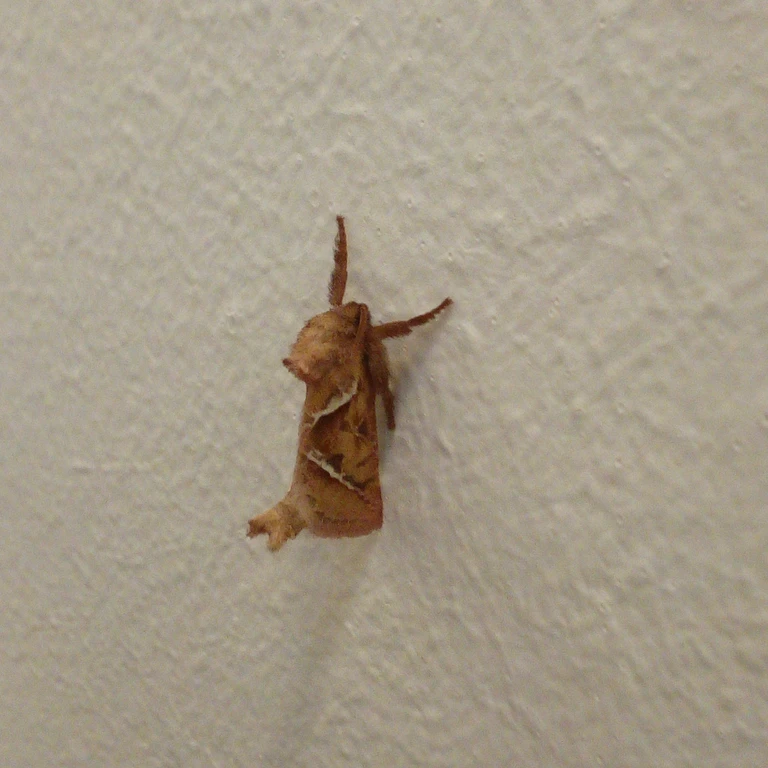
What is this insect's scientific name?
Triodia sylvina
